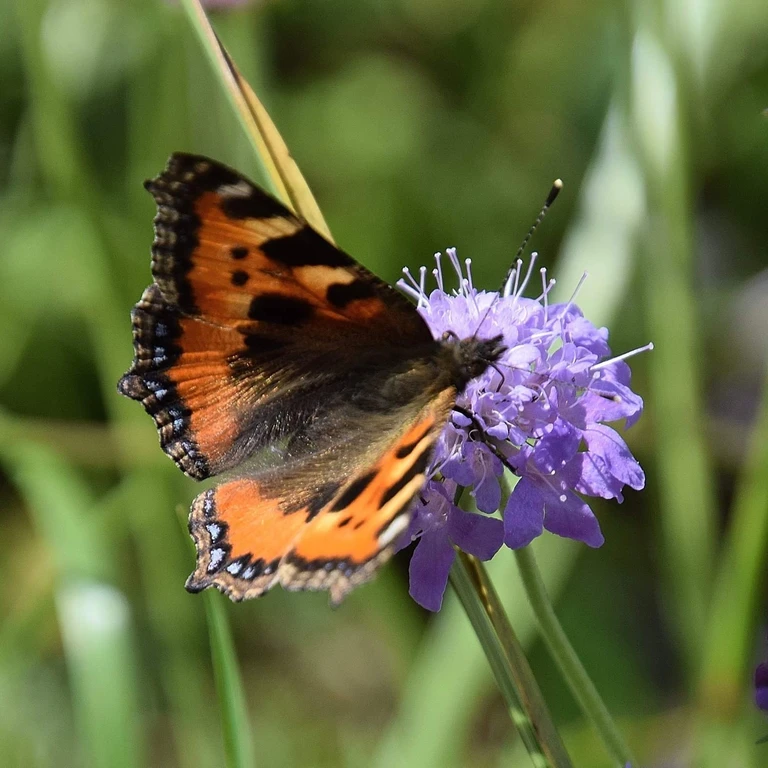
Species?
Aglais urticae
